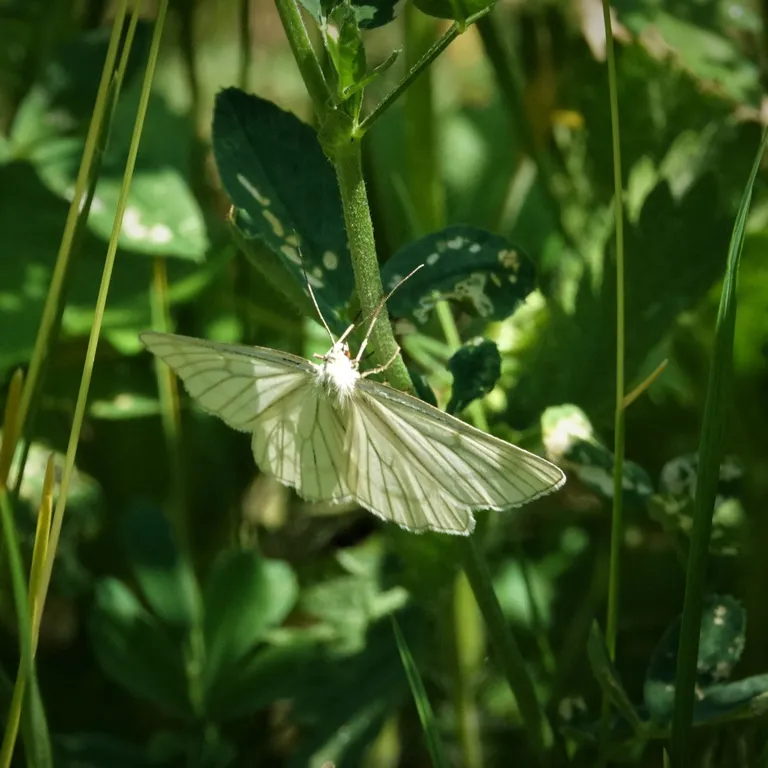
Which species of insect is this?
Siona lineata
